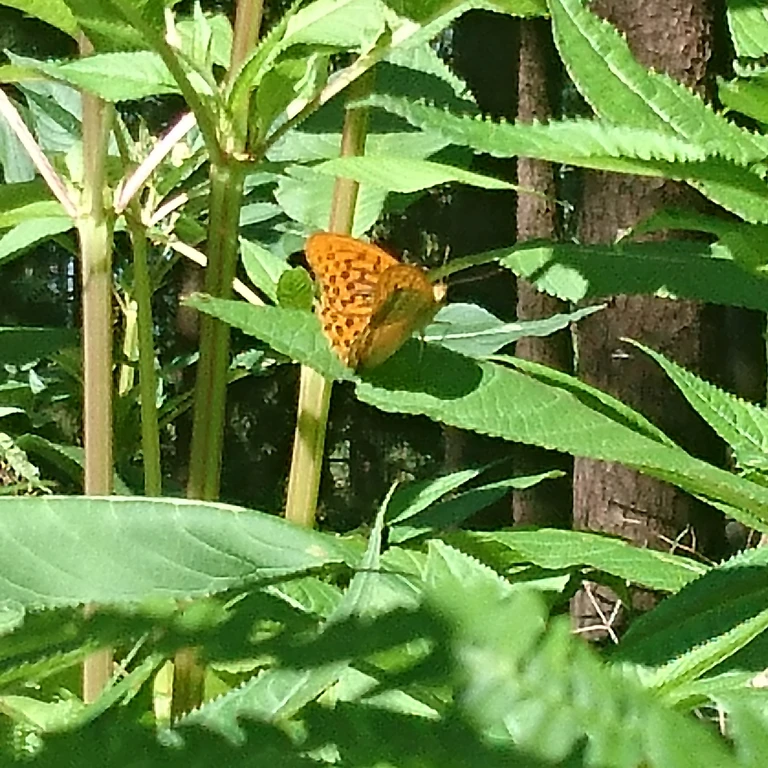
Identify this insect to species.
Argynnis paphia
